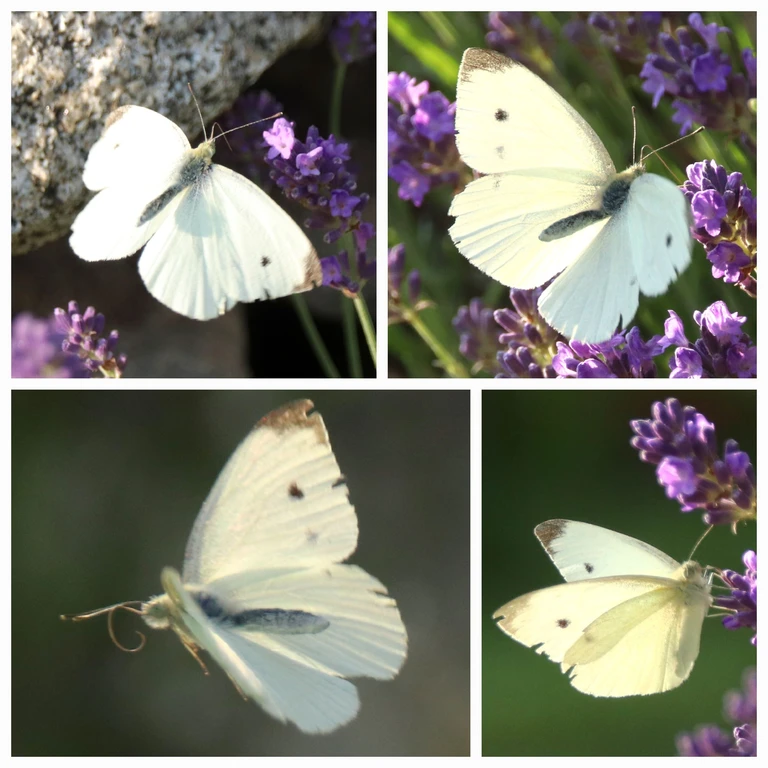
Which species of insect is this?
Pieris rapae
